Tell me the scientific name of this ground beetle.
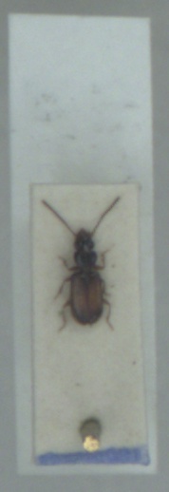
Perileptus areolatus
